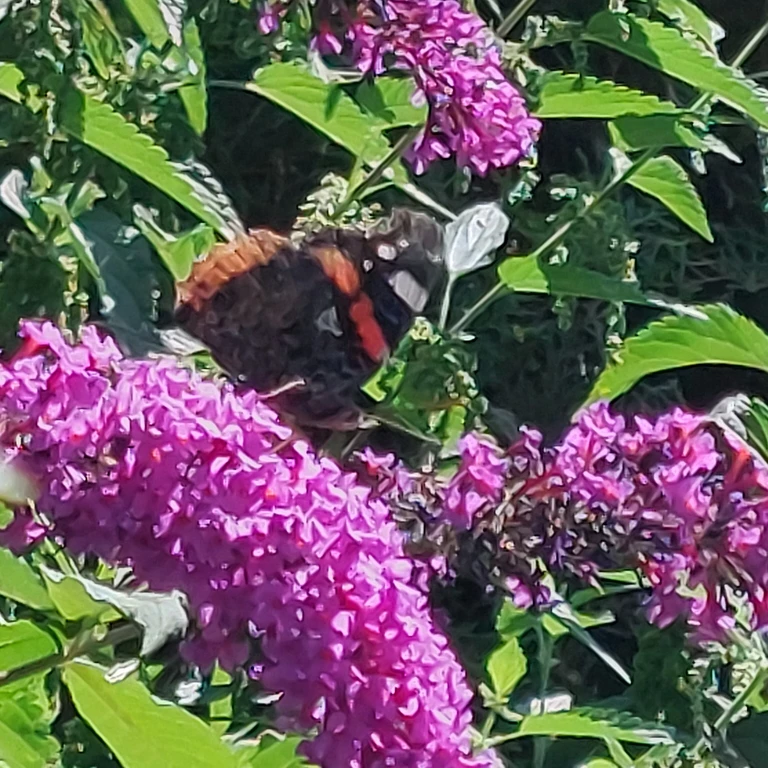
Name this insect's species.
Vanessa atalanta
